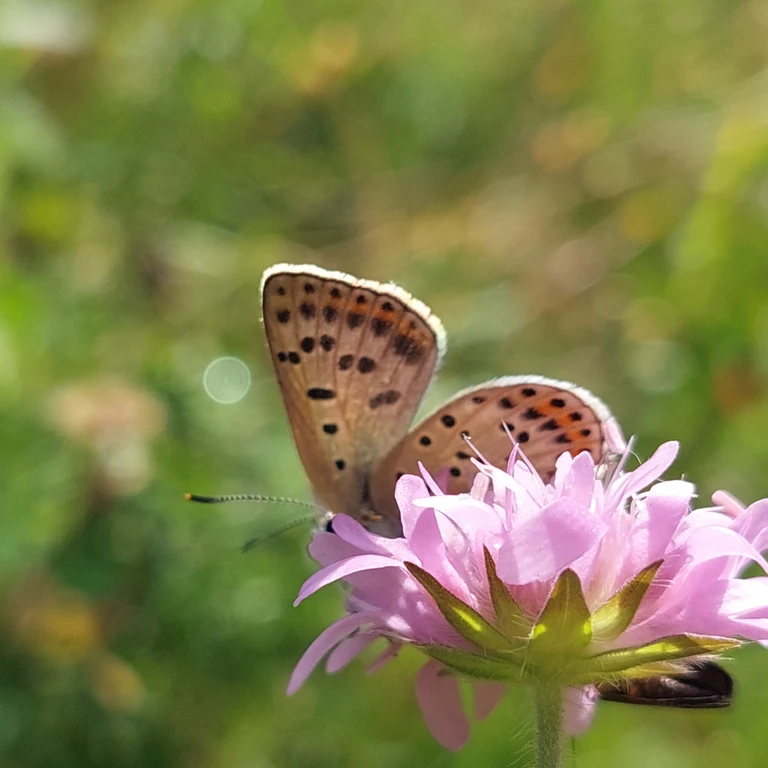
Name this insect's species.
Lycaena tityrus (also Loweia tityrus)
